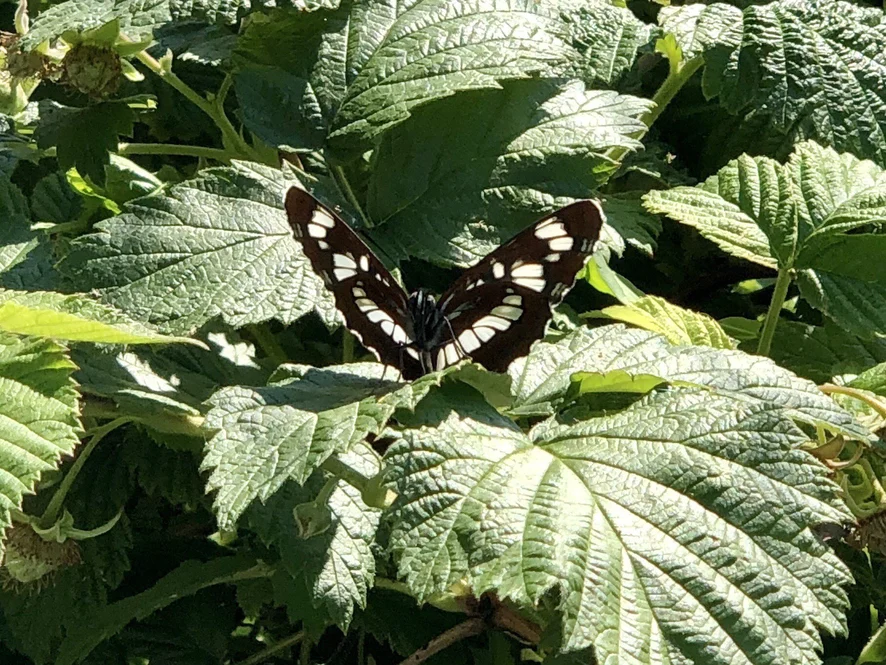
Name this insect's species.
Neptis rivularis
